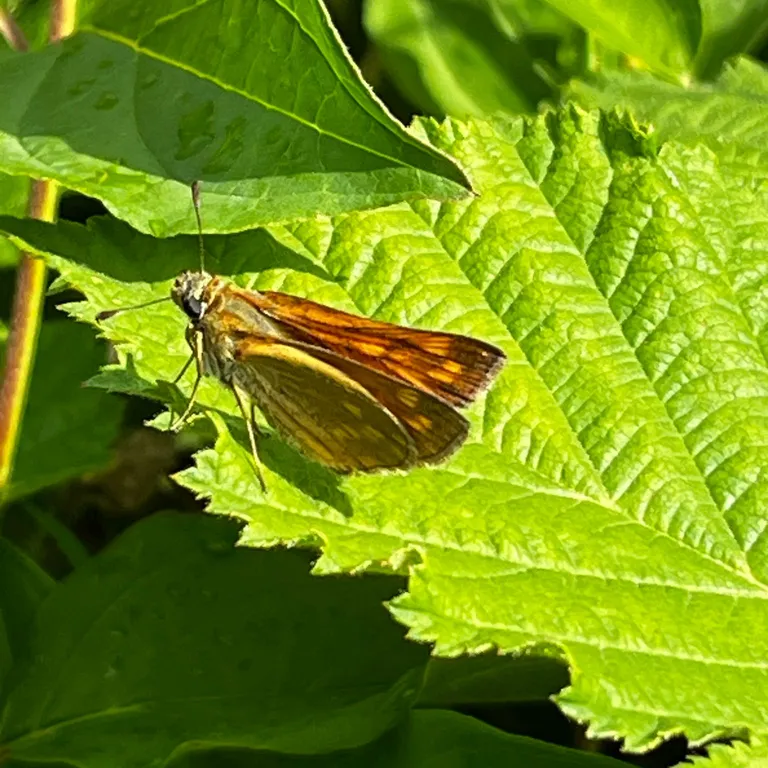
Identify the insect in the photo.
Ochlodes sylvanus (also Ochlodes venata)
